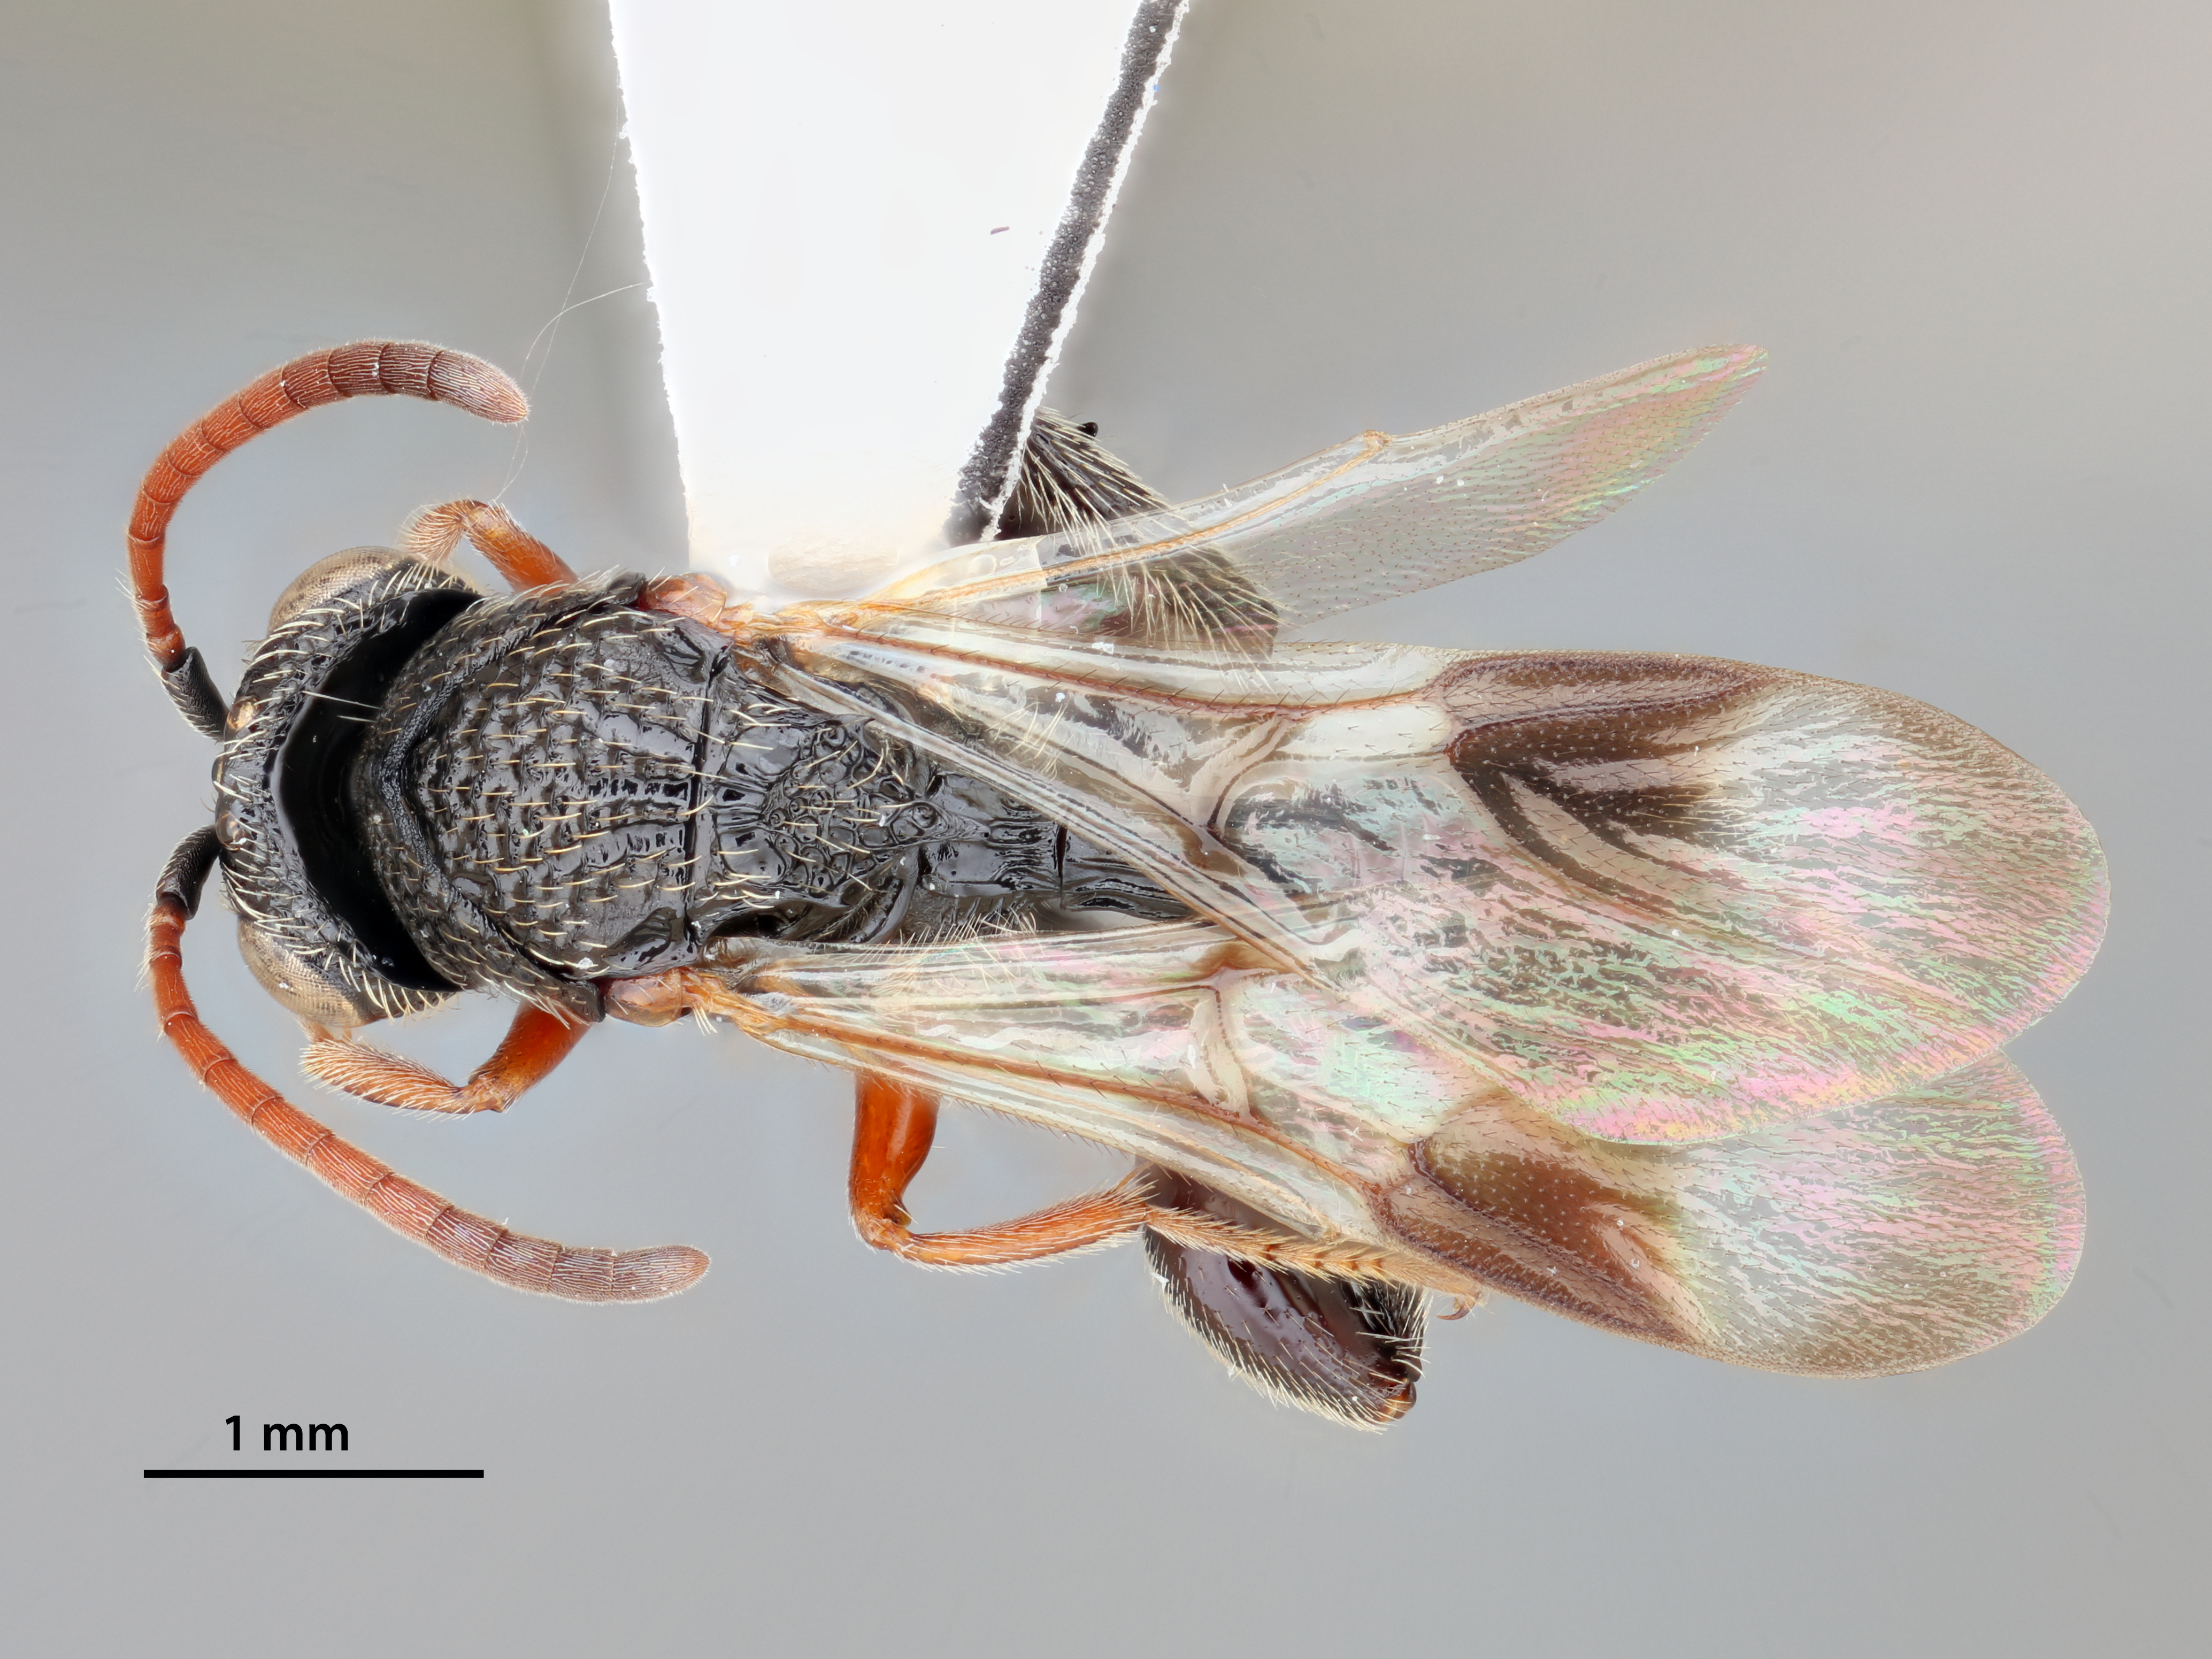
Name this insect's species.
Tessmanella kiplingi
